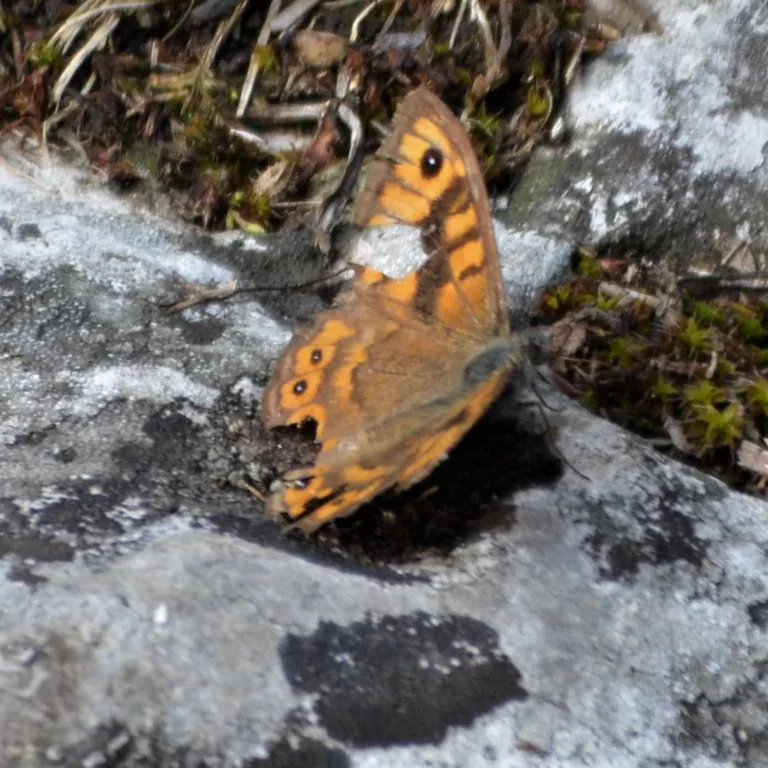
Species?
Lasiommata megera (also Pararge megera)
